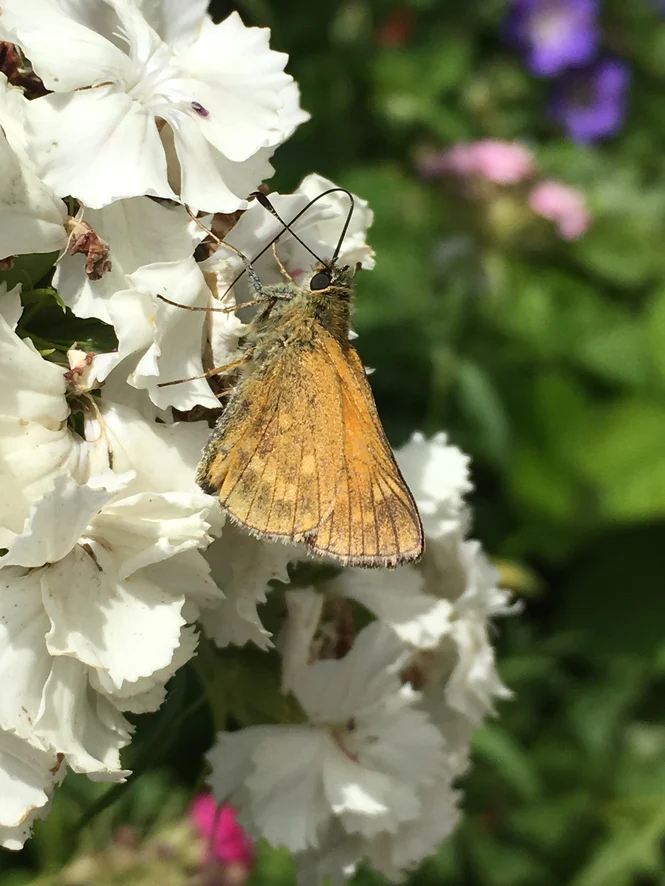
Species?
Ochlodes sylvanus (also Ochlodes venata)
